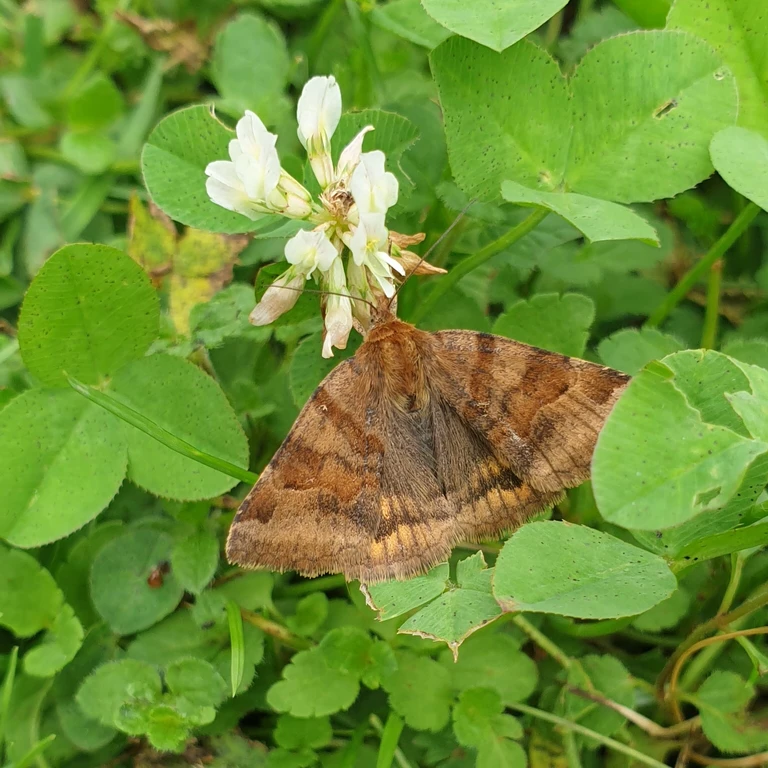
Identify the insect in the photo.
Euclidia glyphica
